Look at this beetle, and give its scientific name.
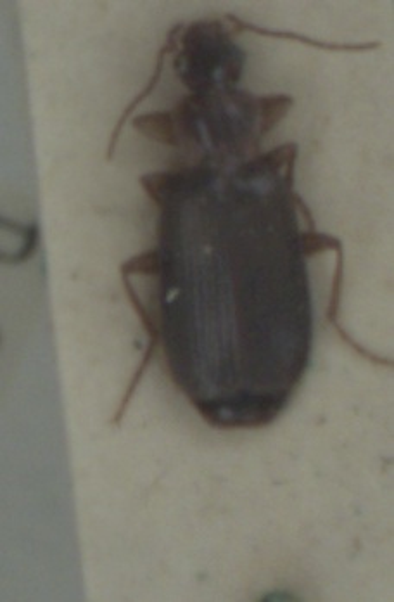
Dromius agilis
